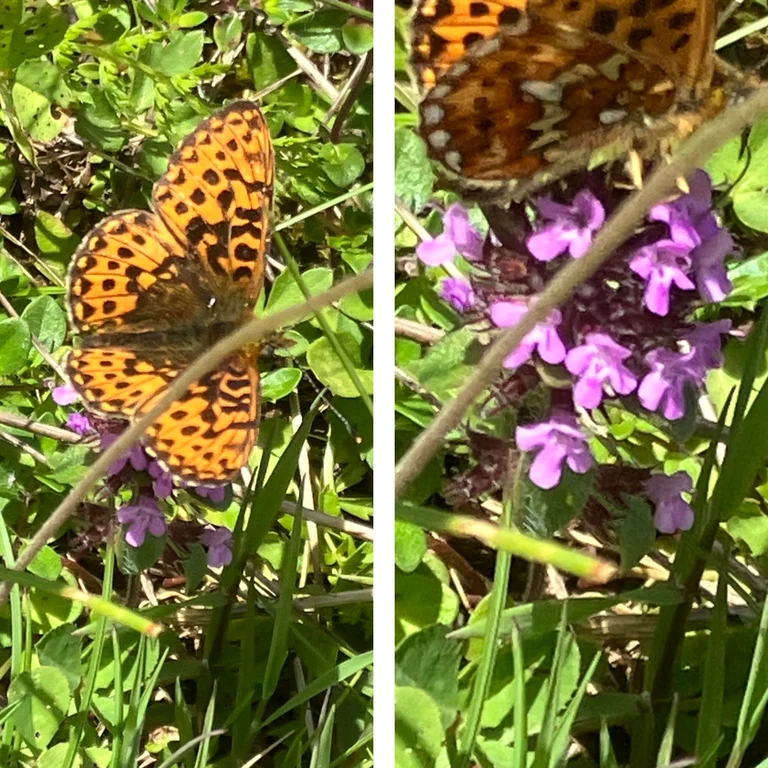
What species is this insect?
Boloria euphrosyne (also Clossiana euphrosyne)
